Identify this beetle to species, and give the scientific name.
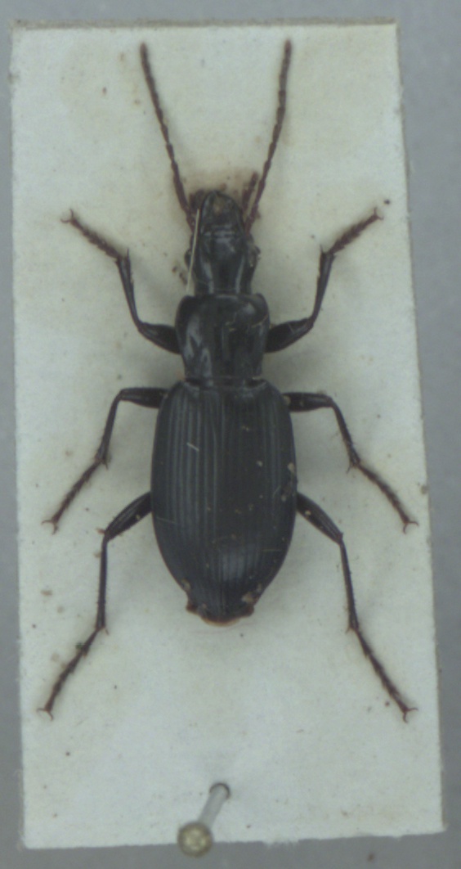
Laemostenus complanatus
